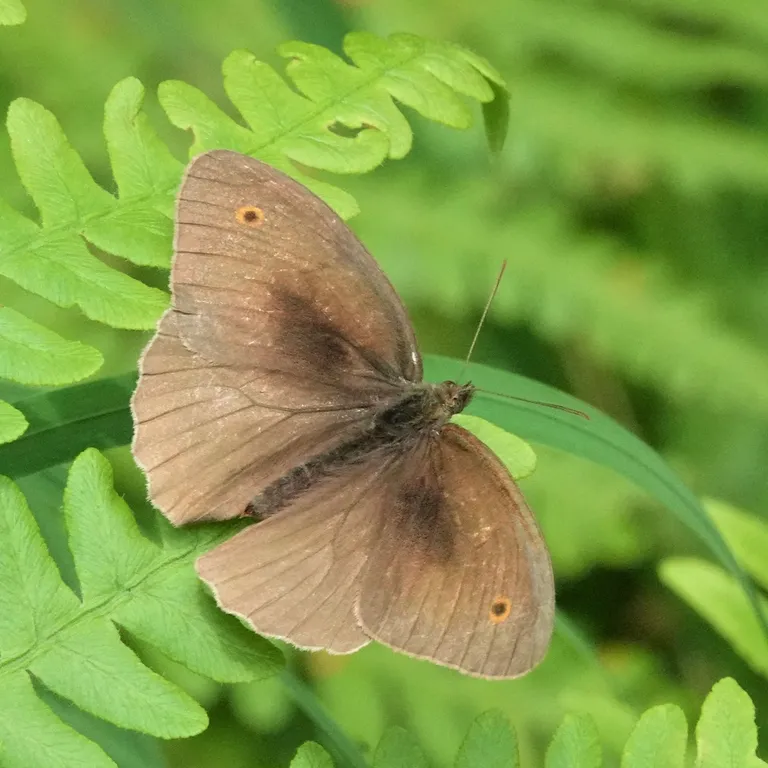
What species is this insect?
Maniola jurtina
